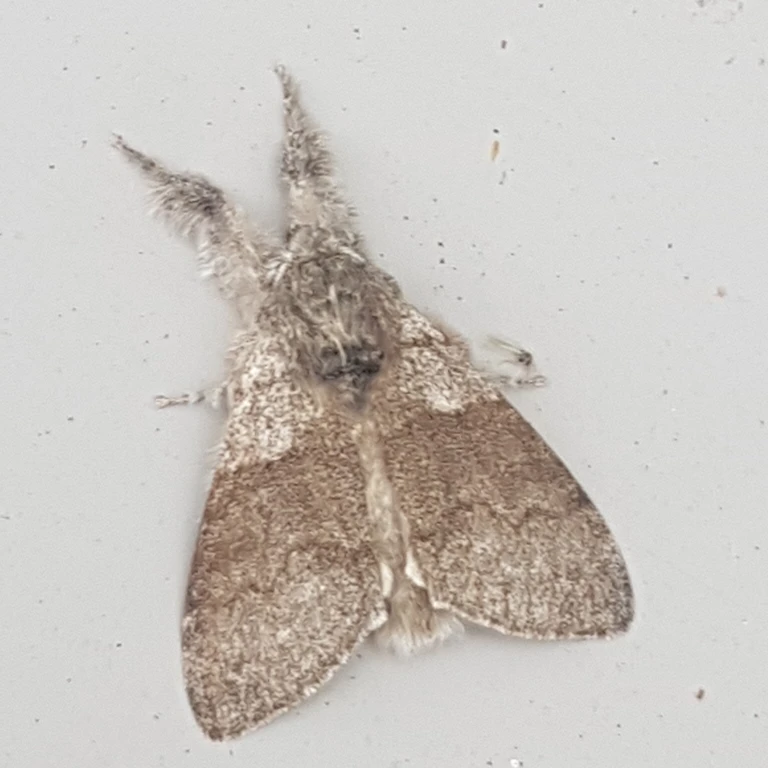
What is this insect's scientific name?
Calliteara pudibunda
